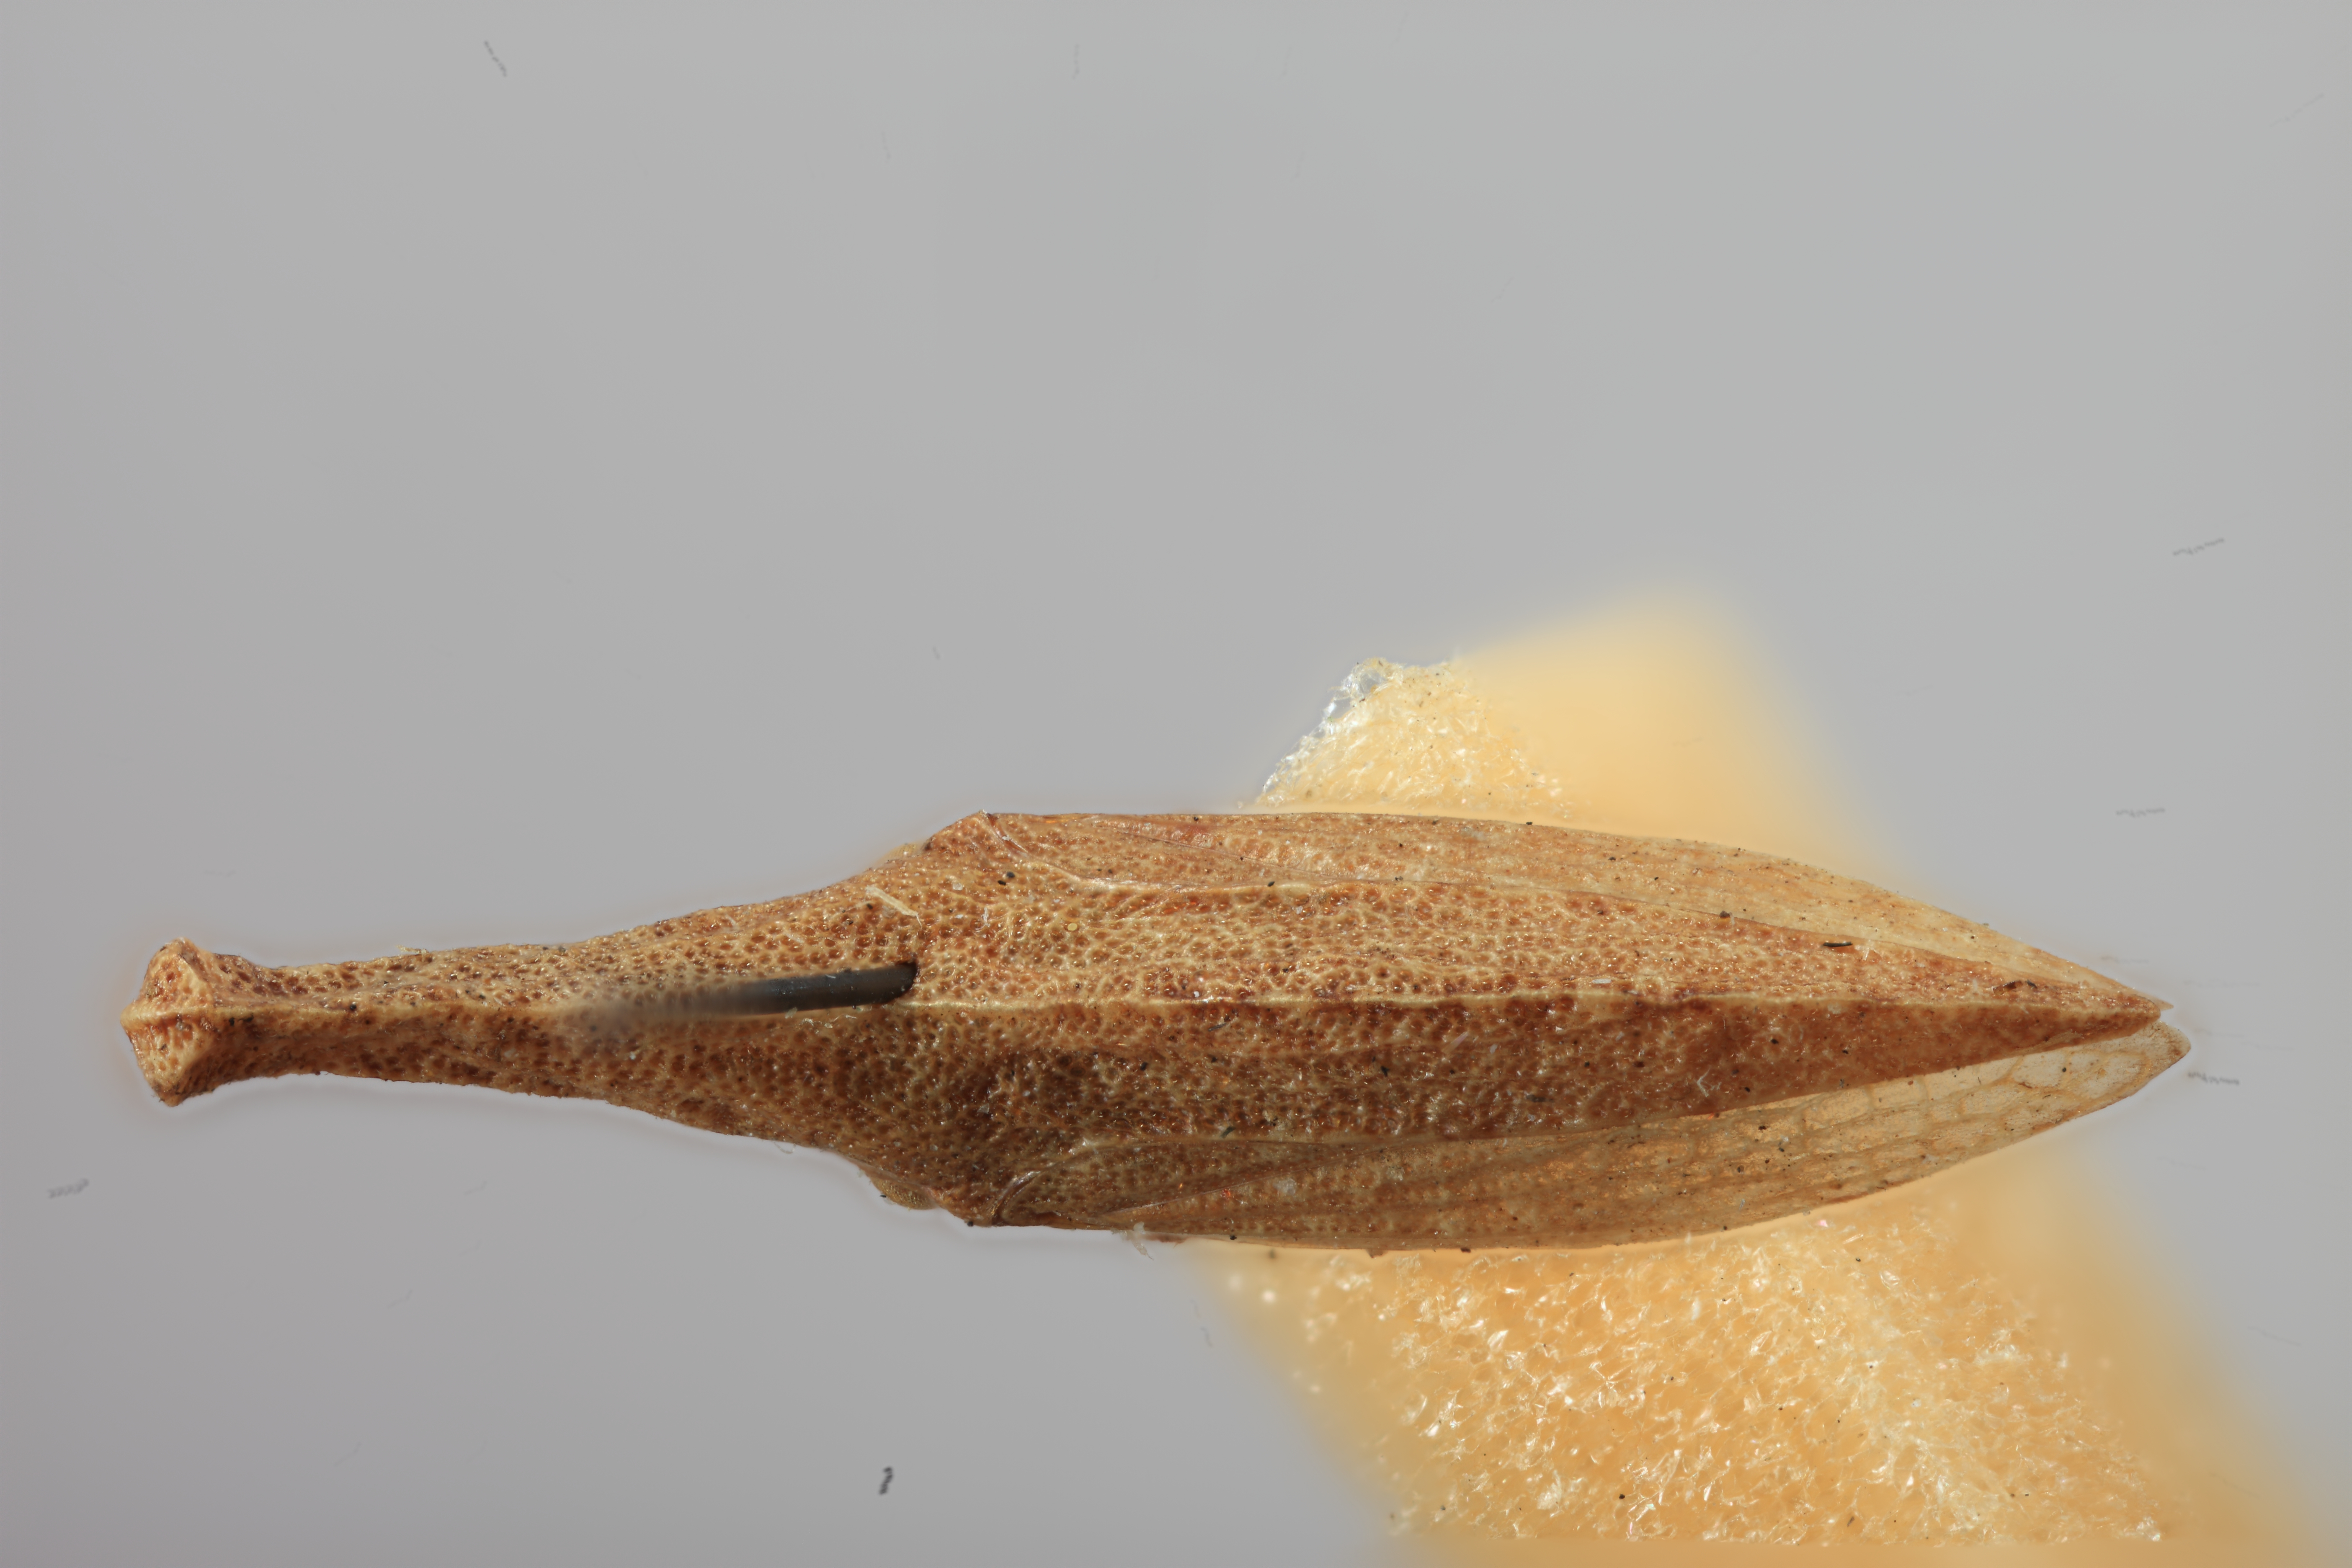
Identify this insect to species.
Aechmorpha californensis
